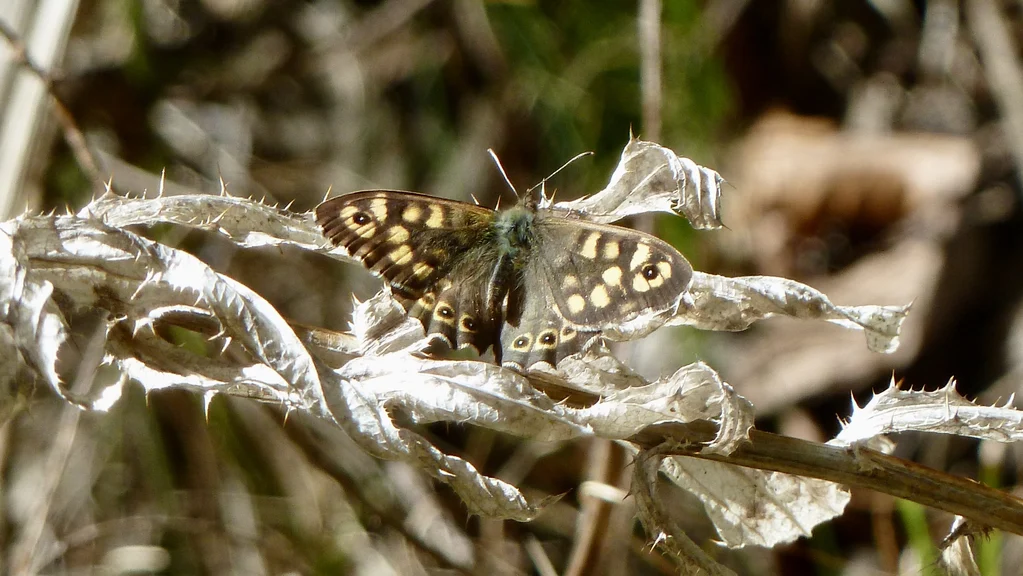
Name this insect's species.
Pararge aegeria
